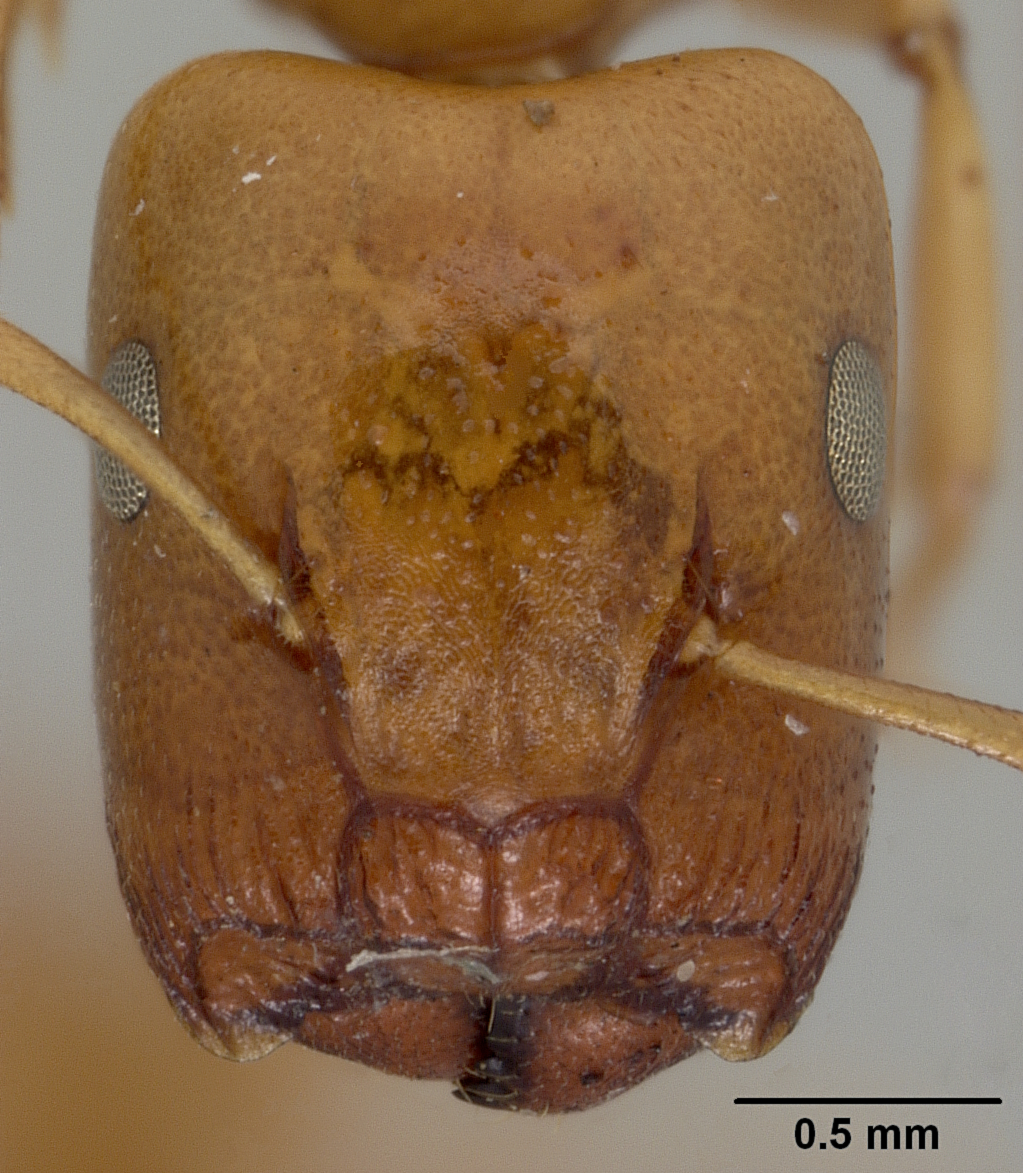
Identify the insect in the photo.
Camponotus elysii
